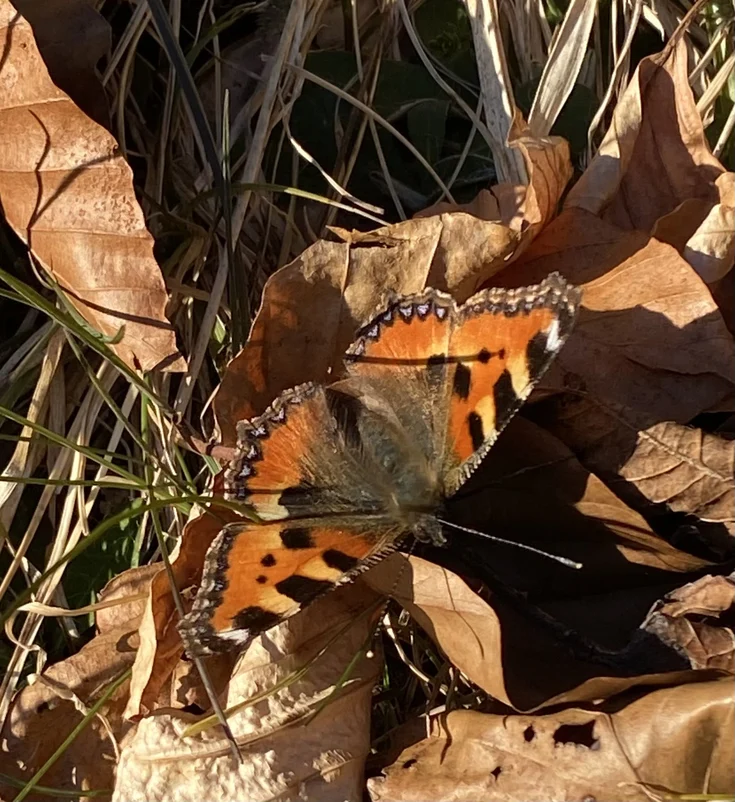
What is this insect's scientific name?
Aglais urticae
